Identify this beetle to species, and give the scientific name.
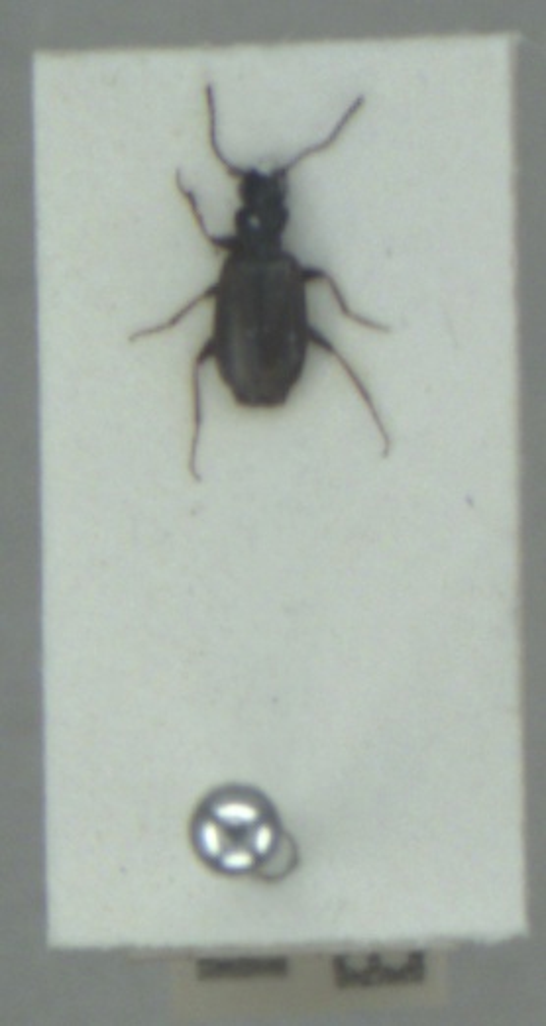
Syntomus obscuroguttatus
